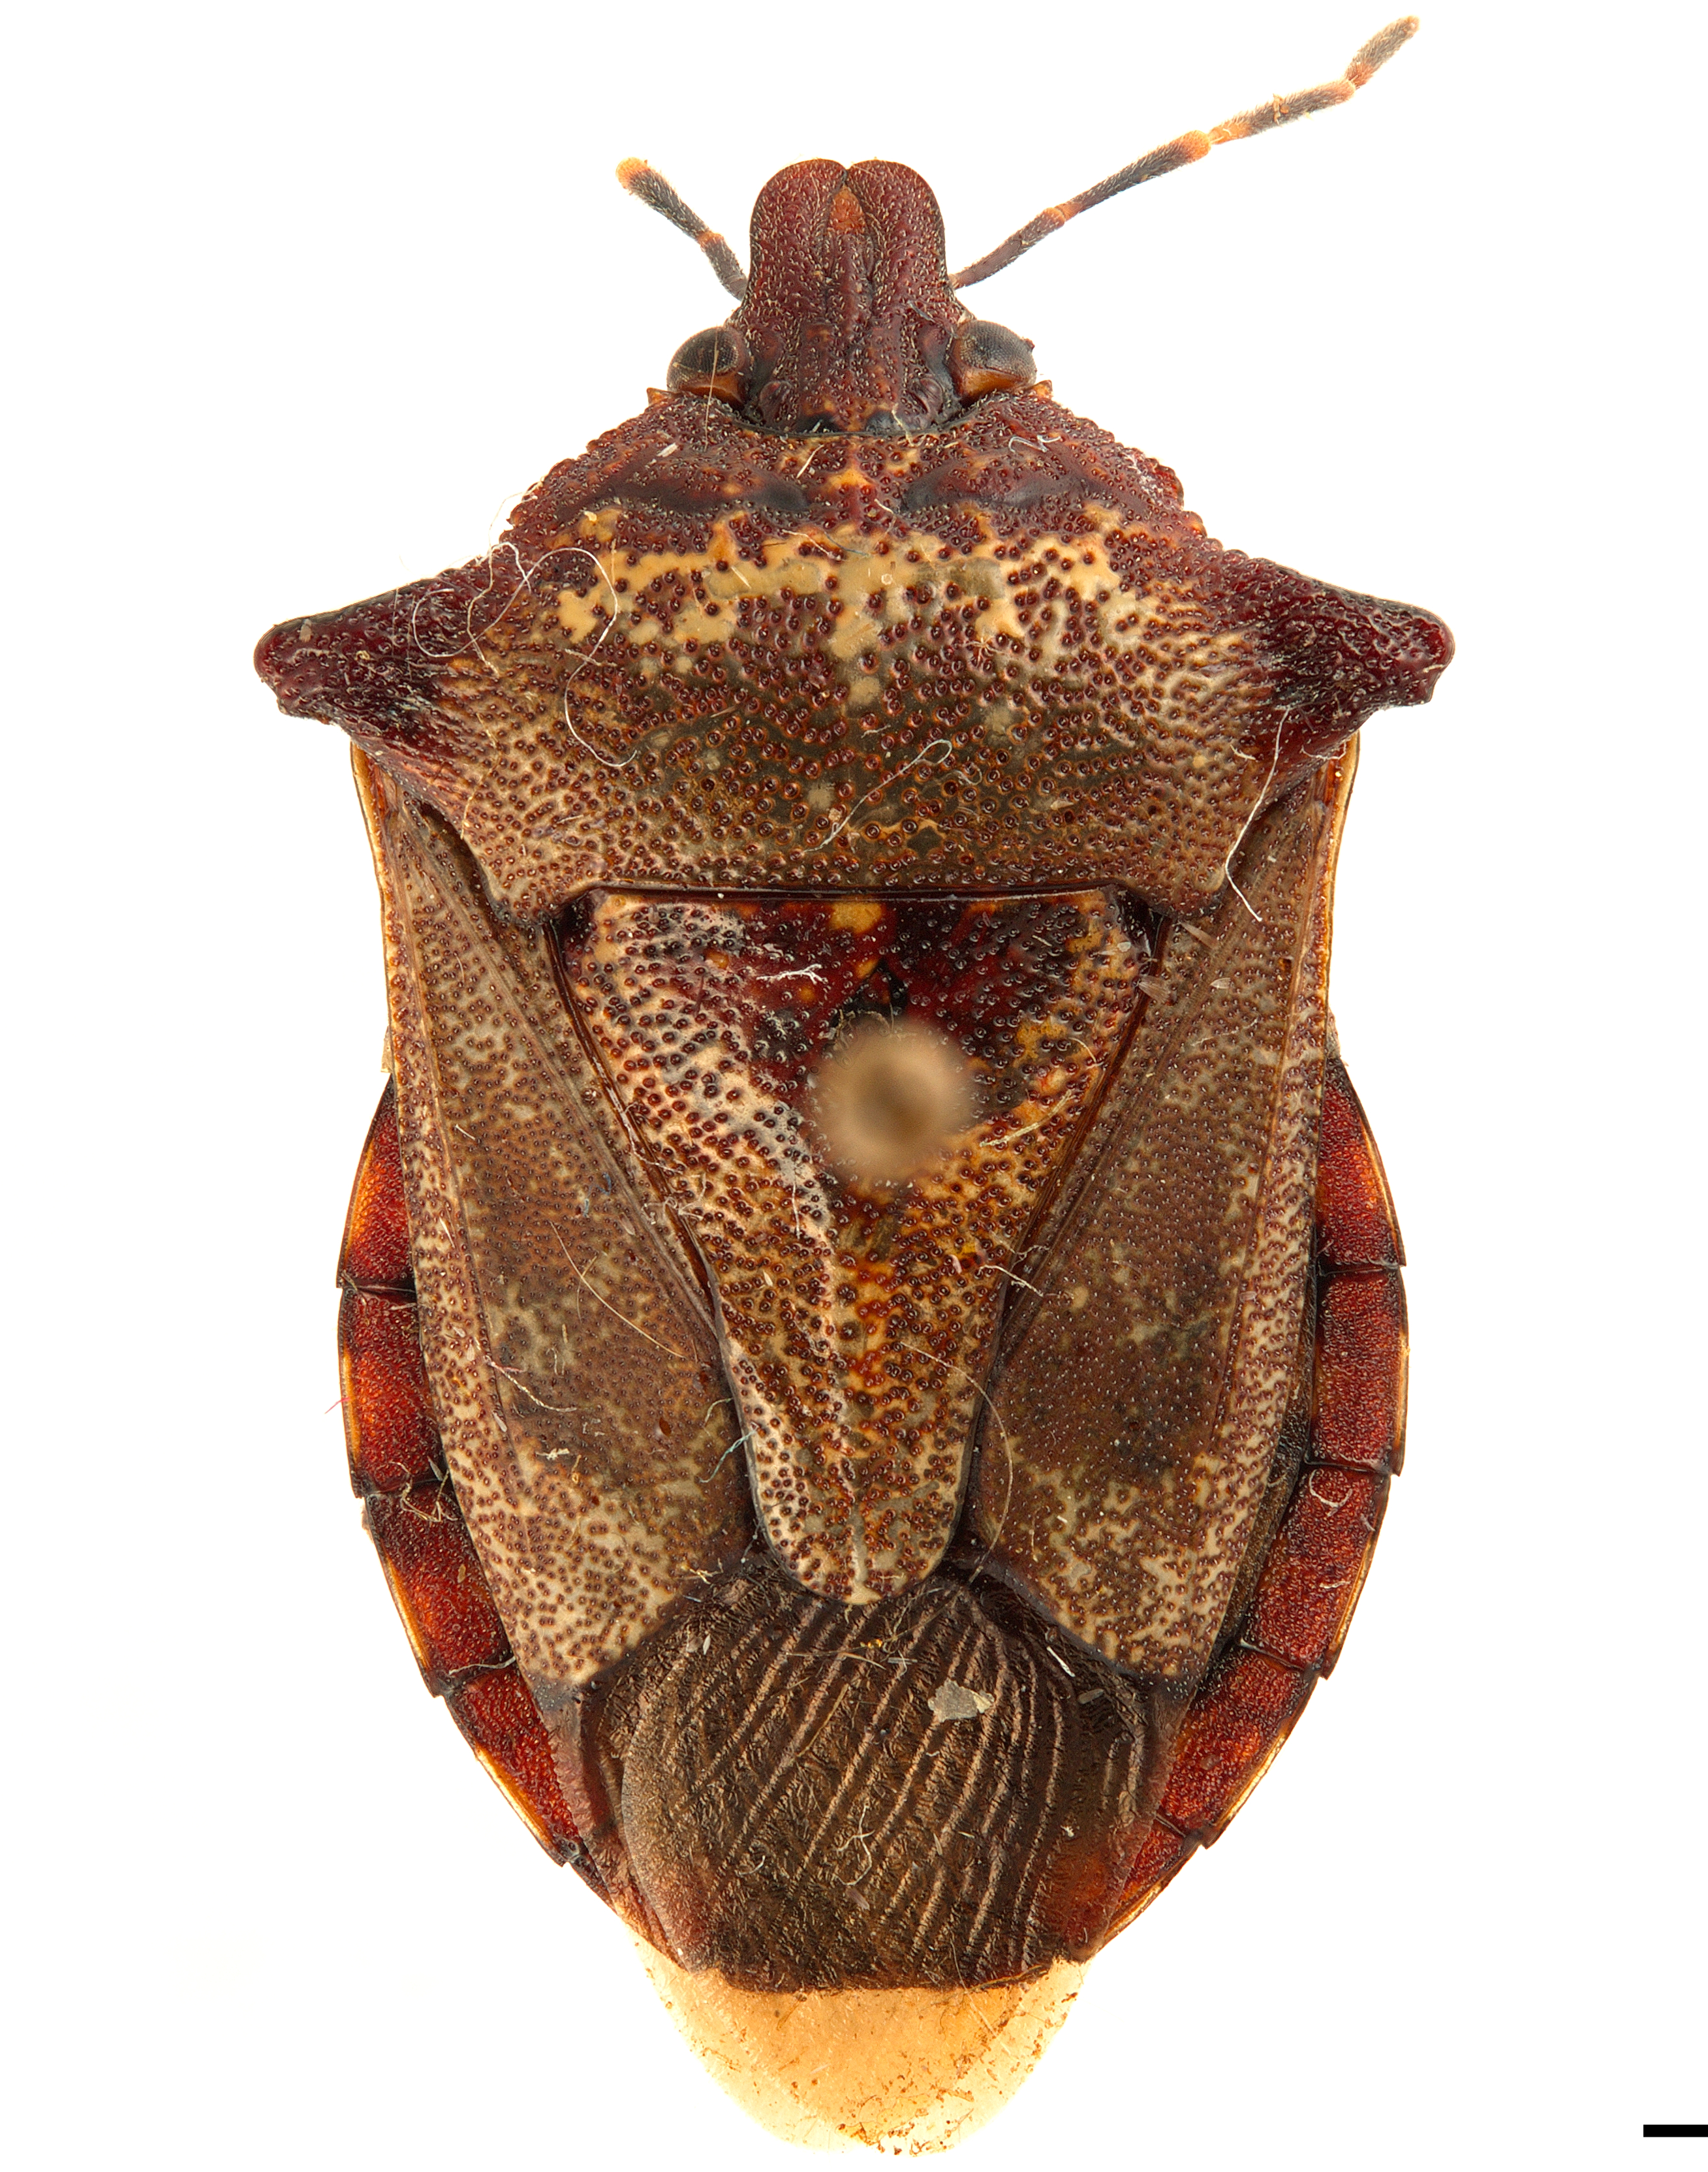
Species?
Glypsus conspicuus
